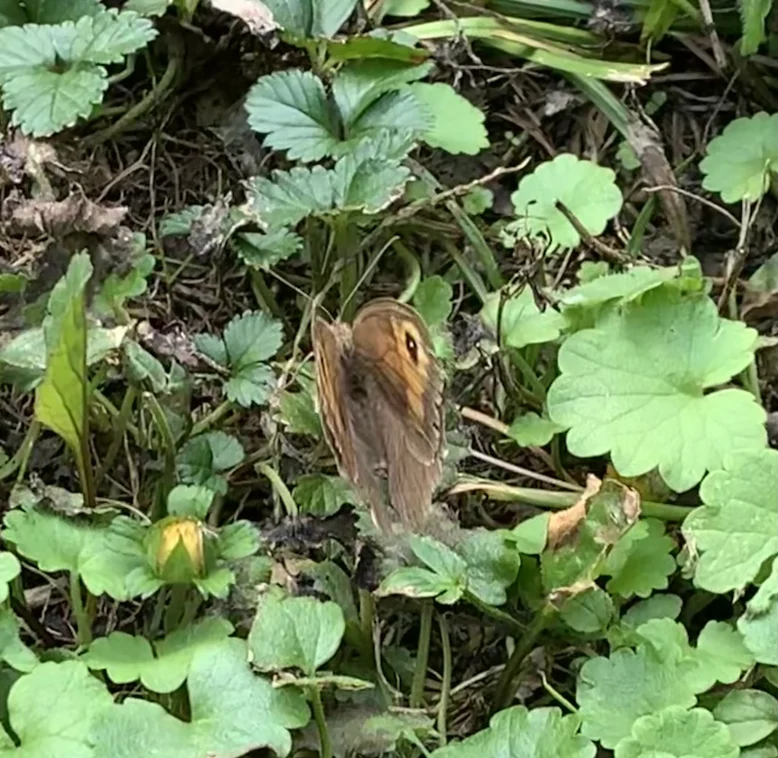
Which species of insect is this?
Maniola jurtina
